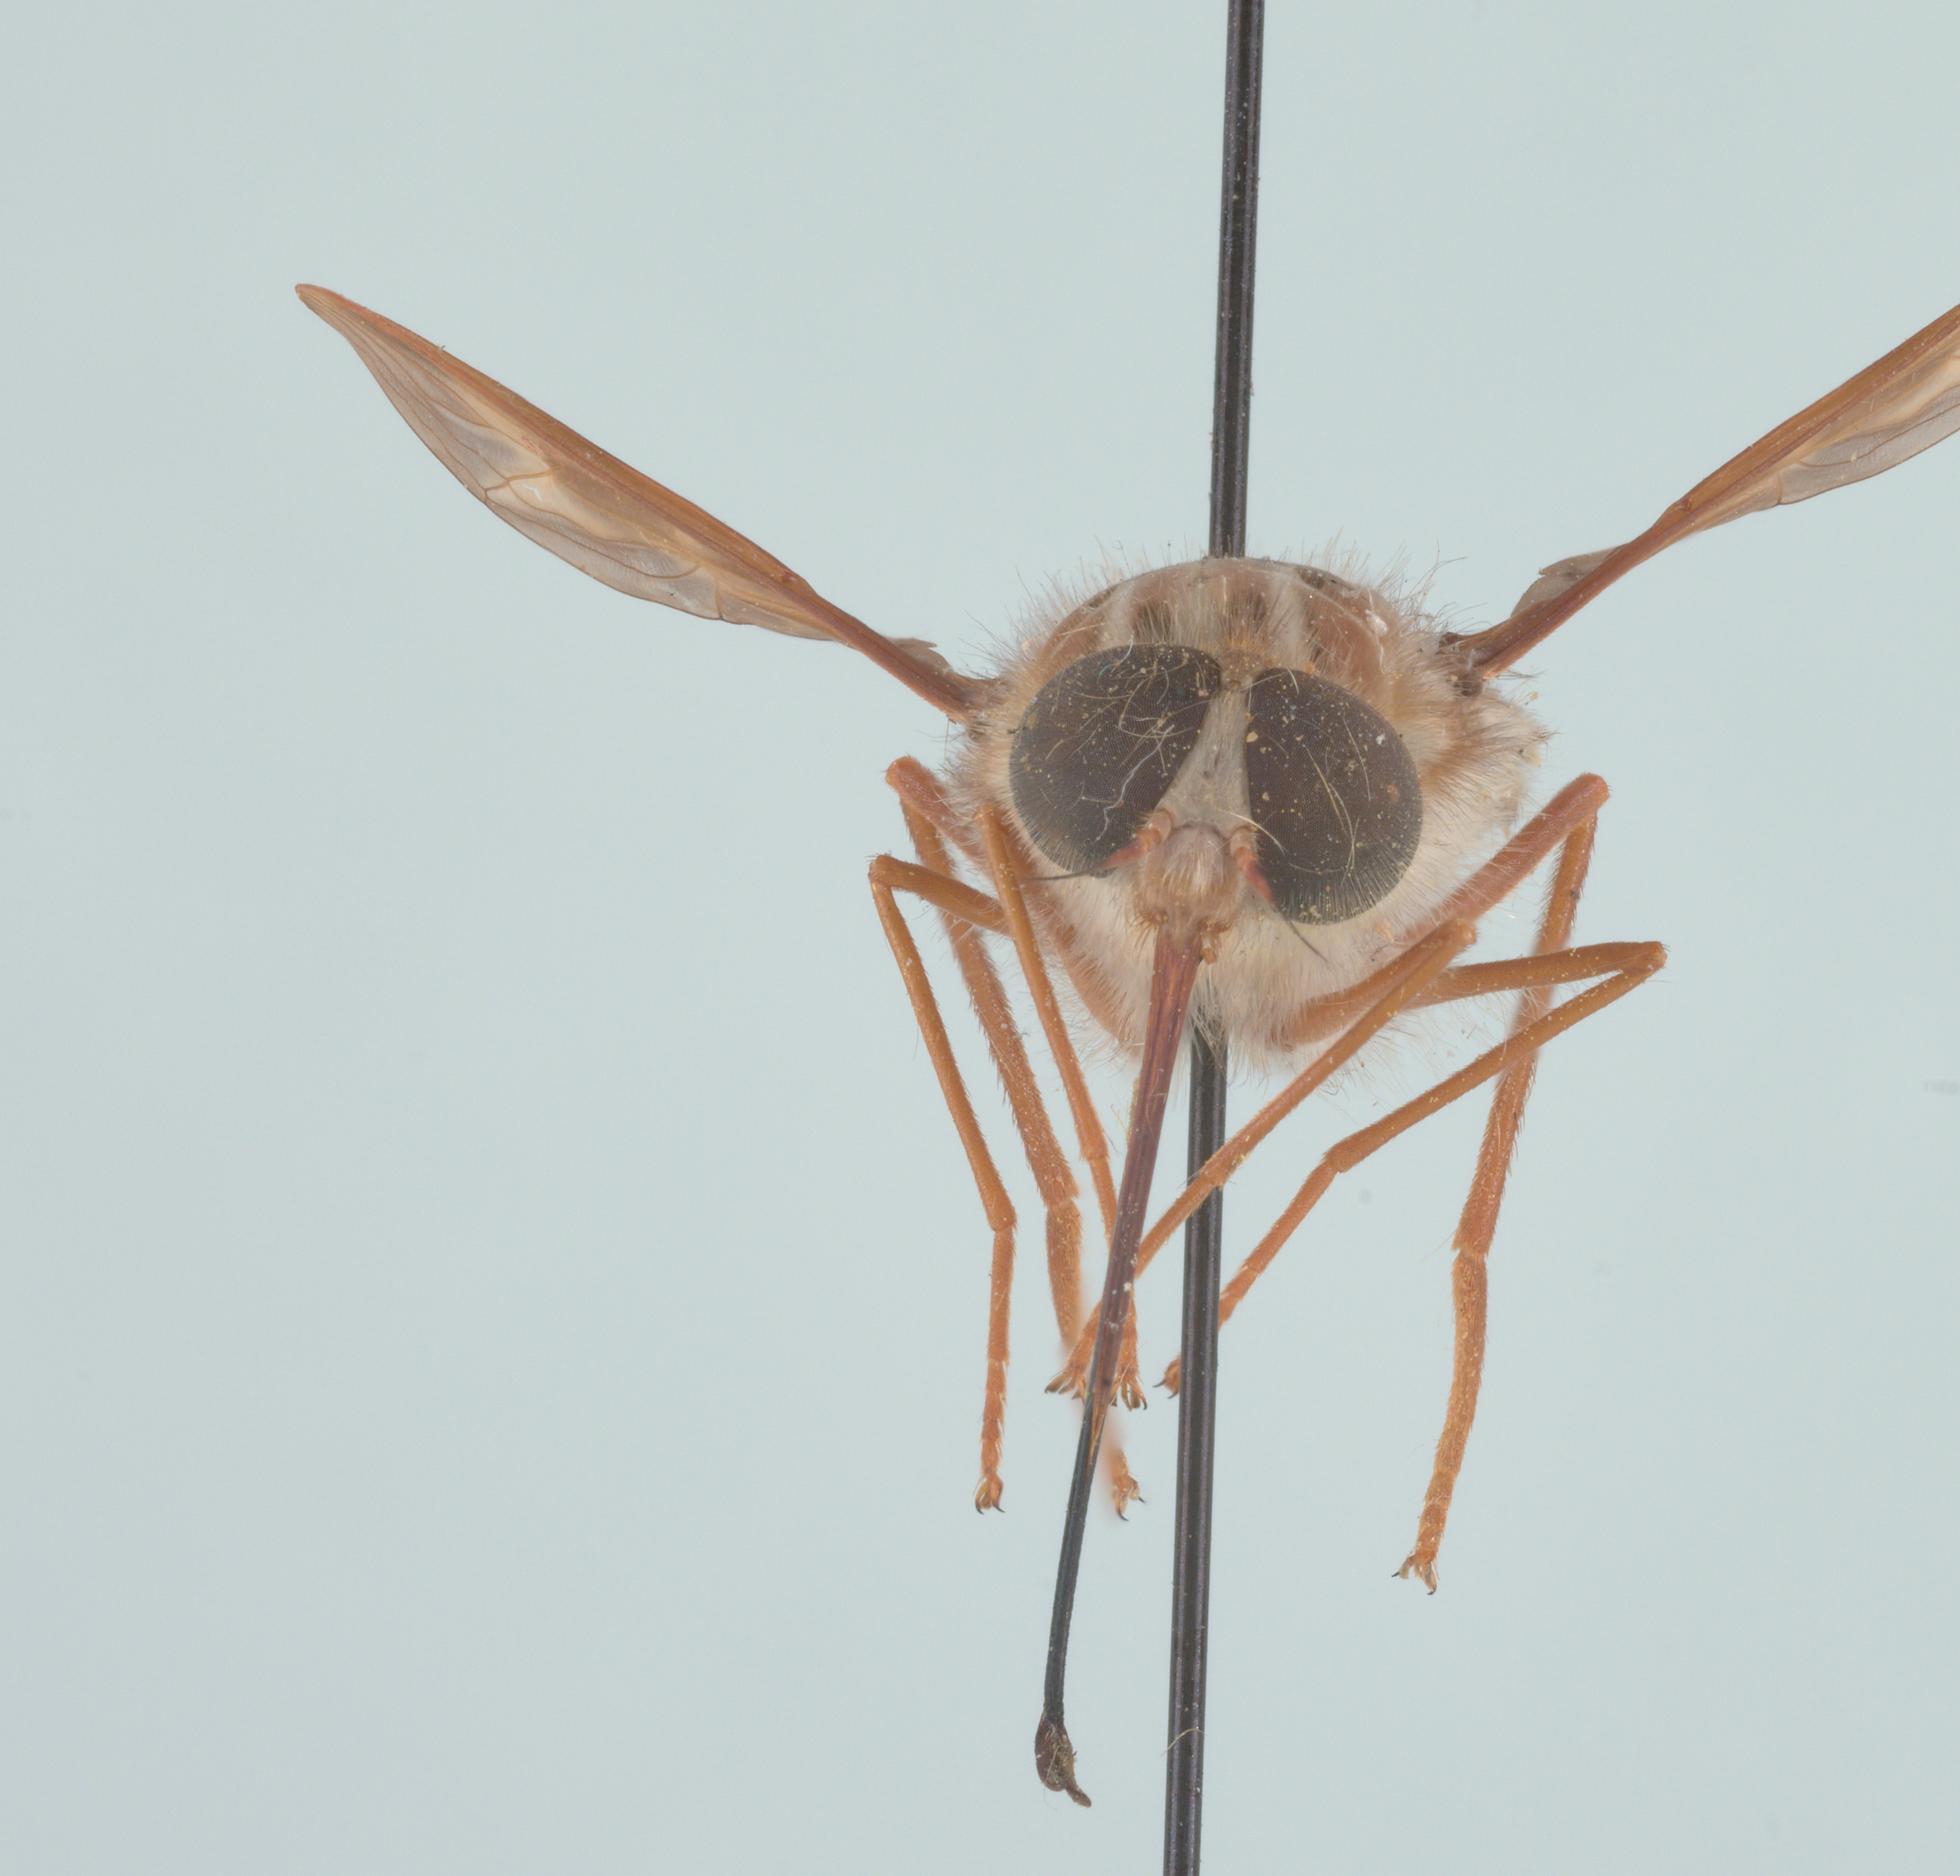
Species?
Hirmoneura nubipennis (also Trichophthalma nubipennis)
